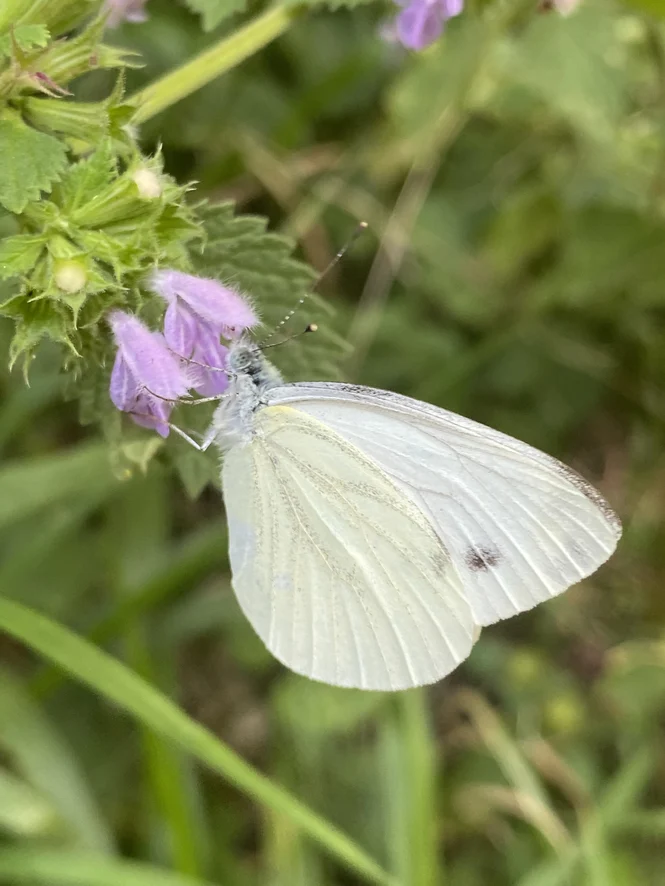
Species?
Pieris napi
